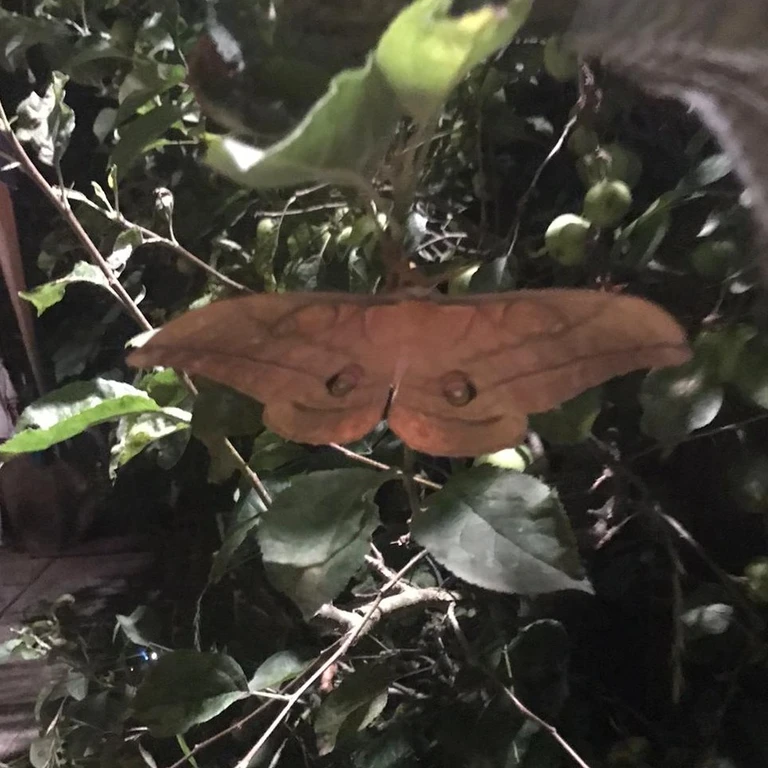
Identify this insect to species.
Antheraea yamamai
